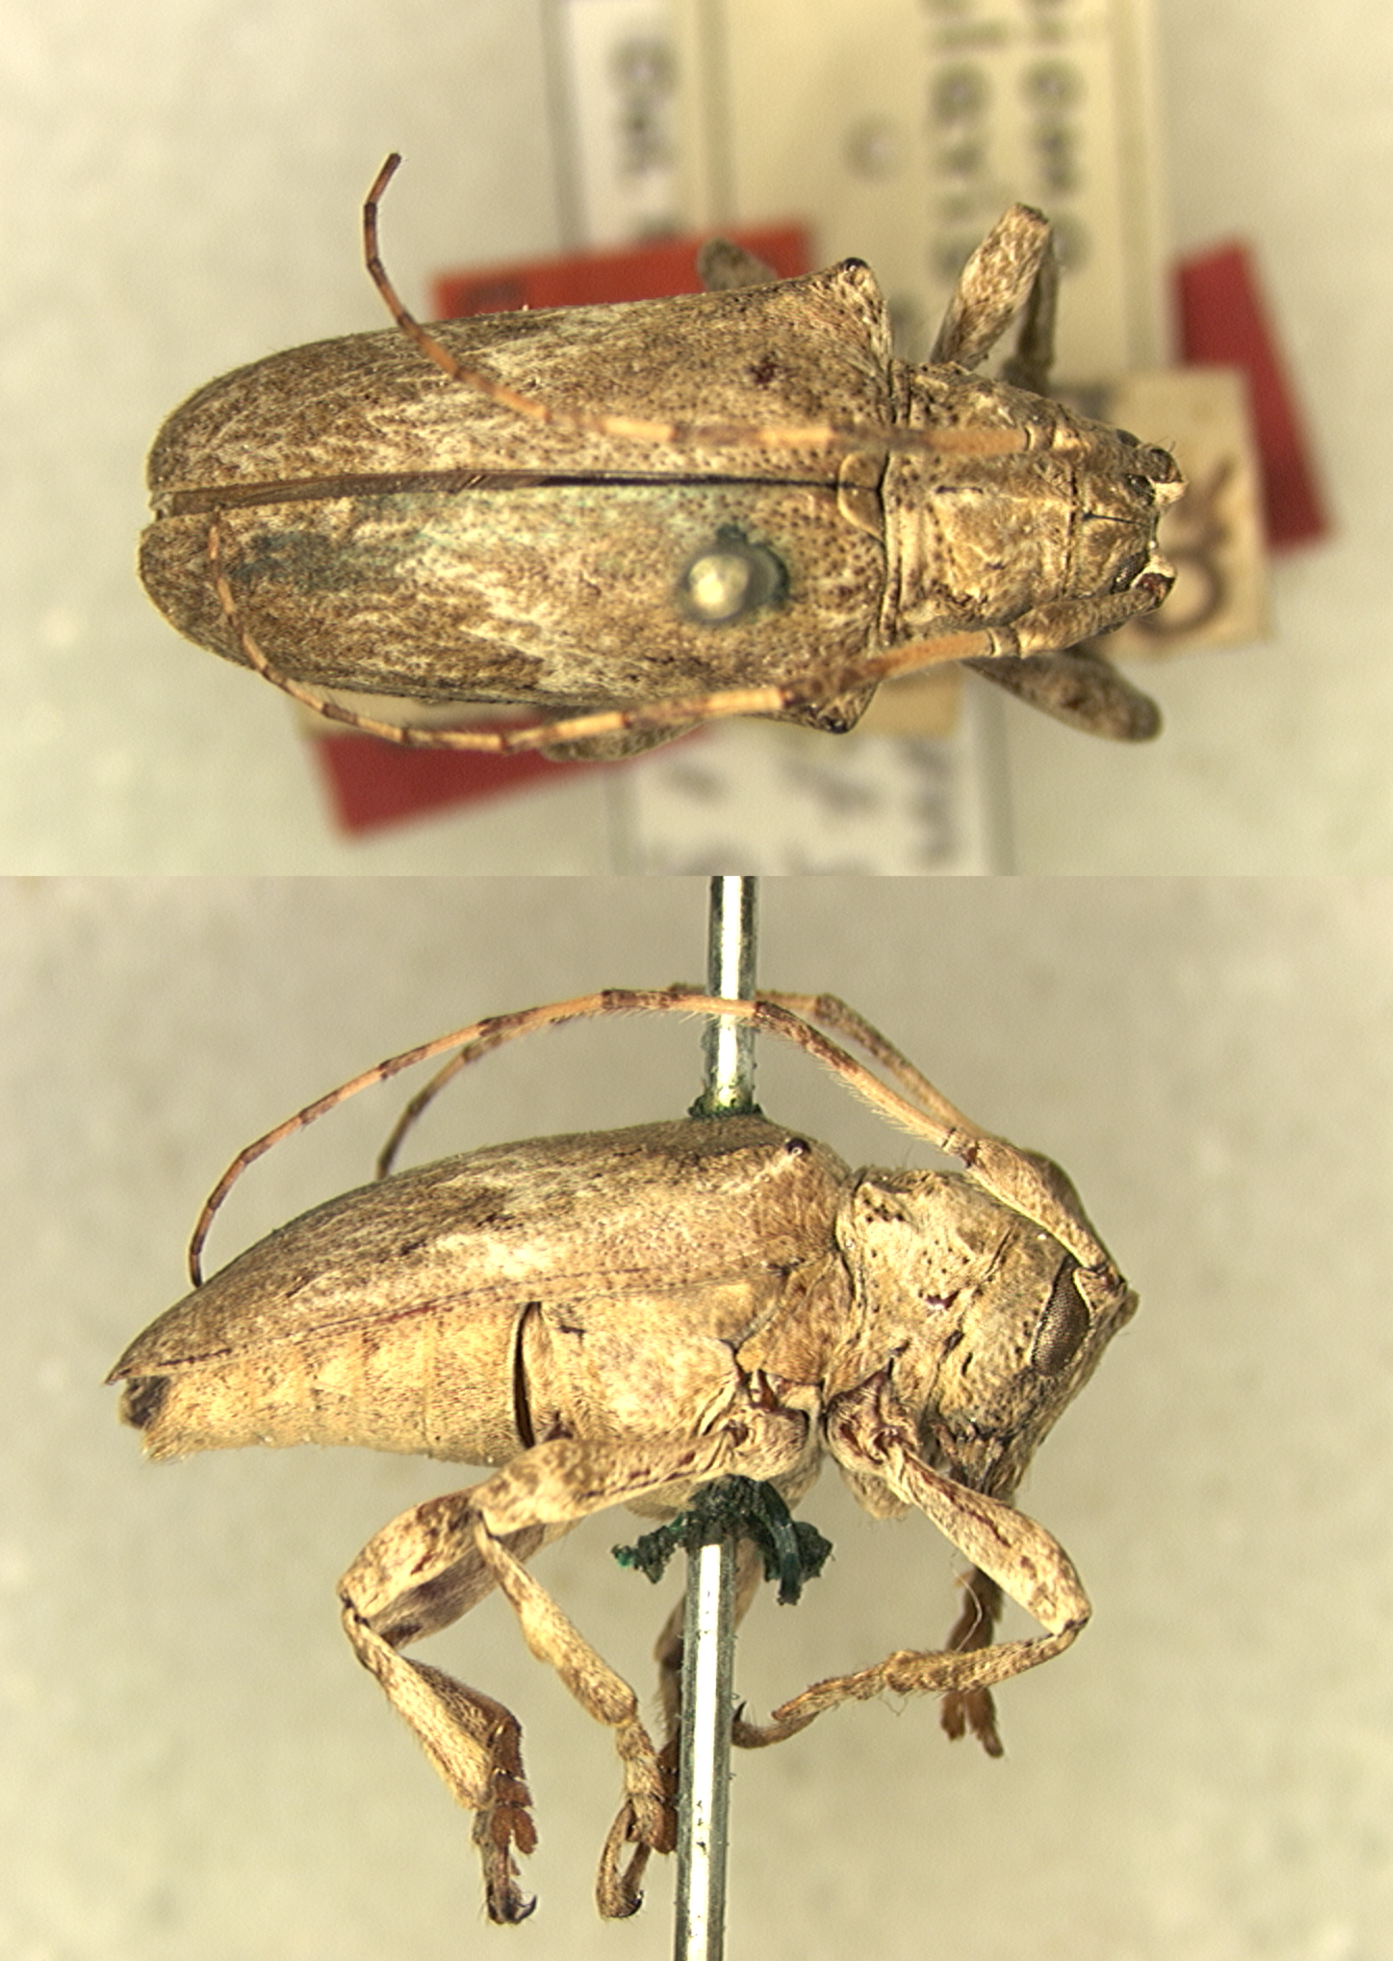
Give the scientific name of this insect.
Hypsioma insularis (also Hypsioma grisea)
